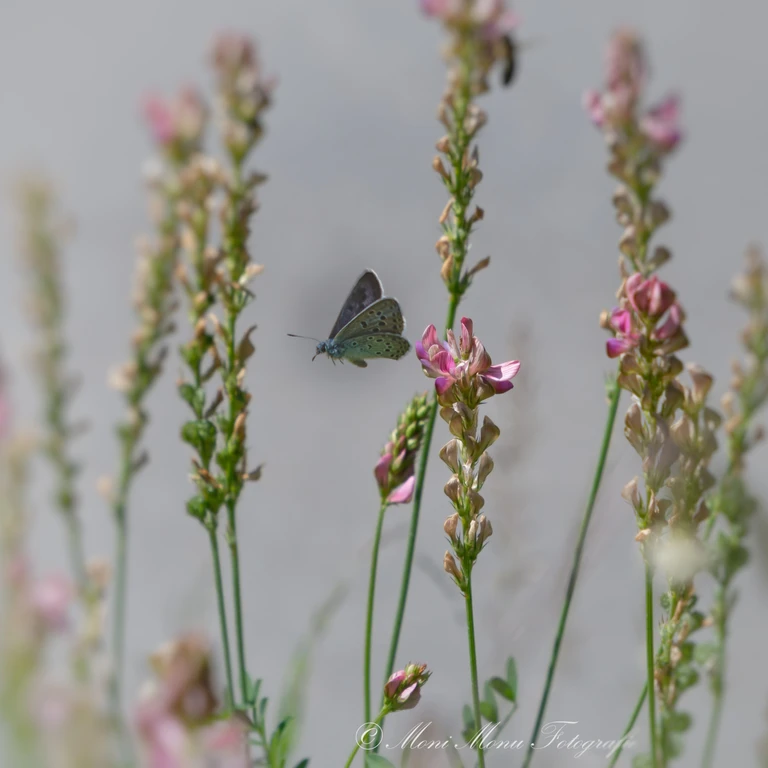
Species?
Phengaris arion (also Maculinea arion)
